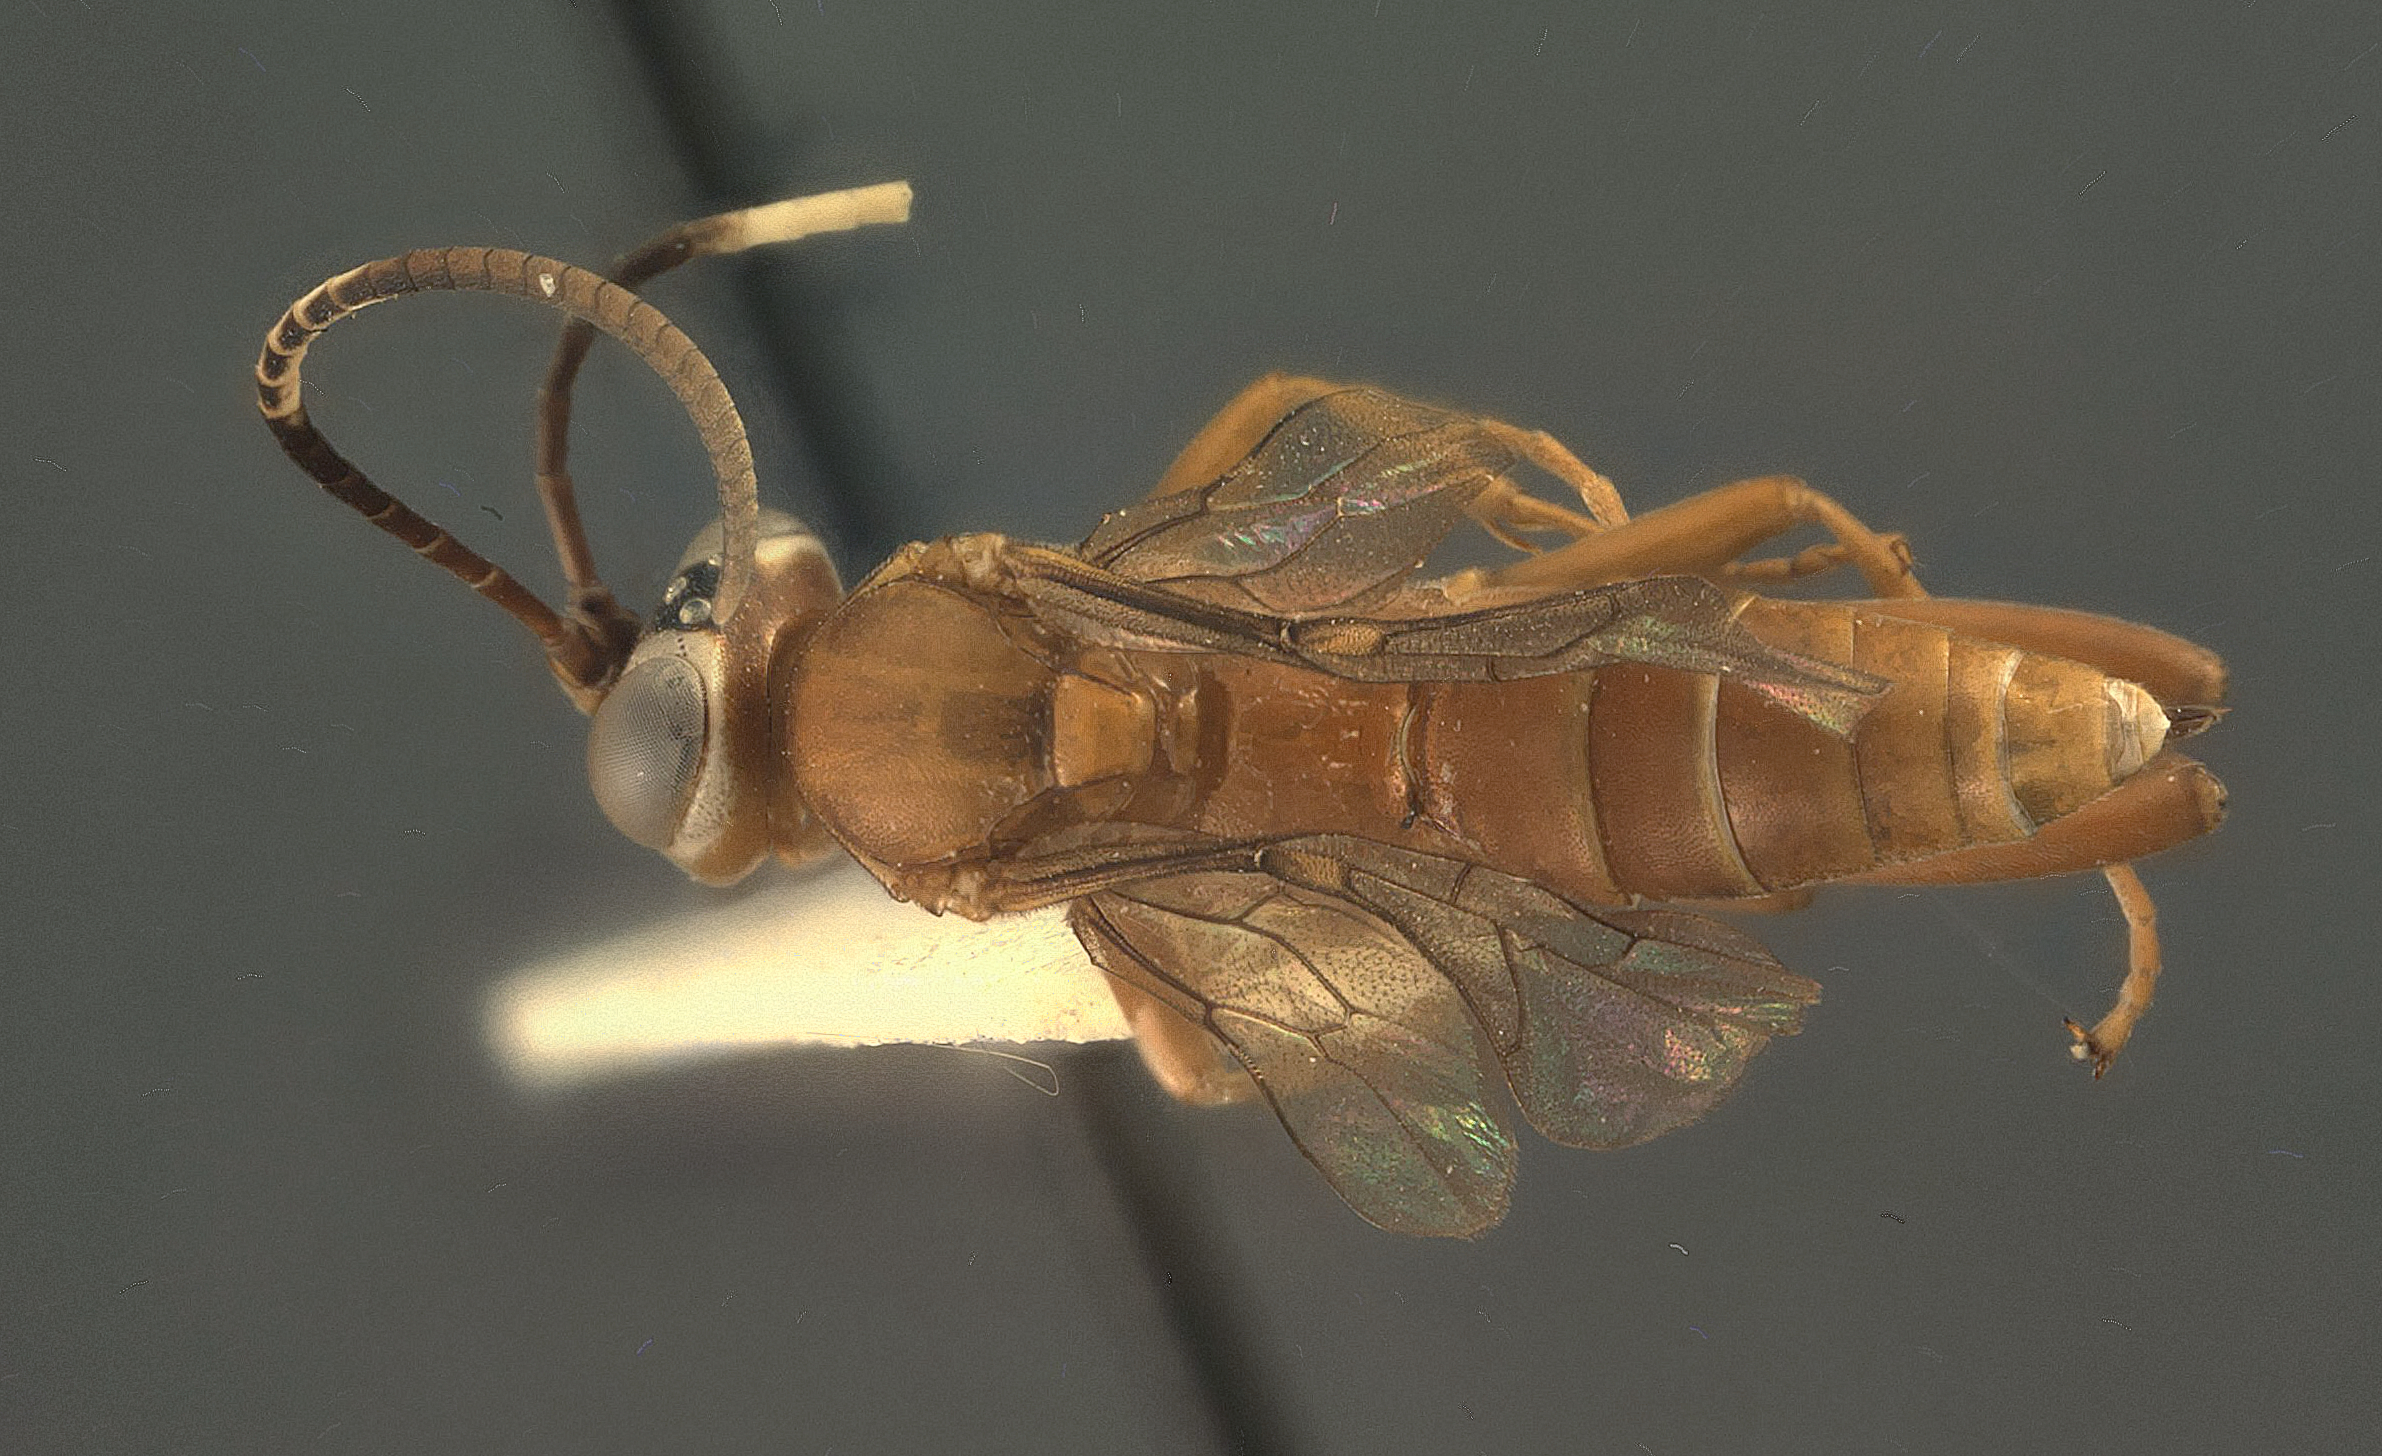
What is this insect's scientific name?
Cylindrophanes alternanus
